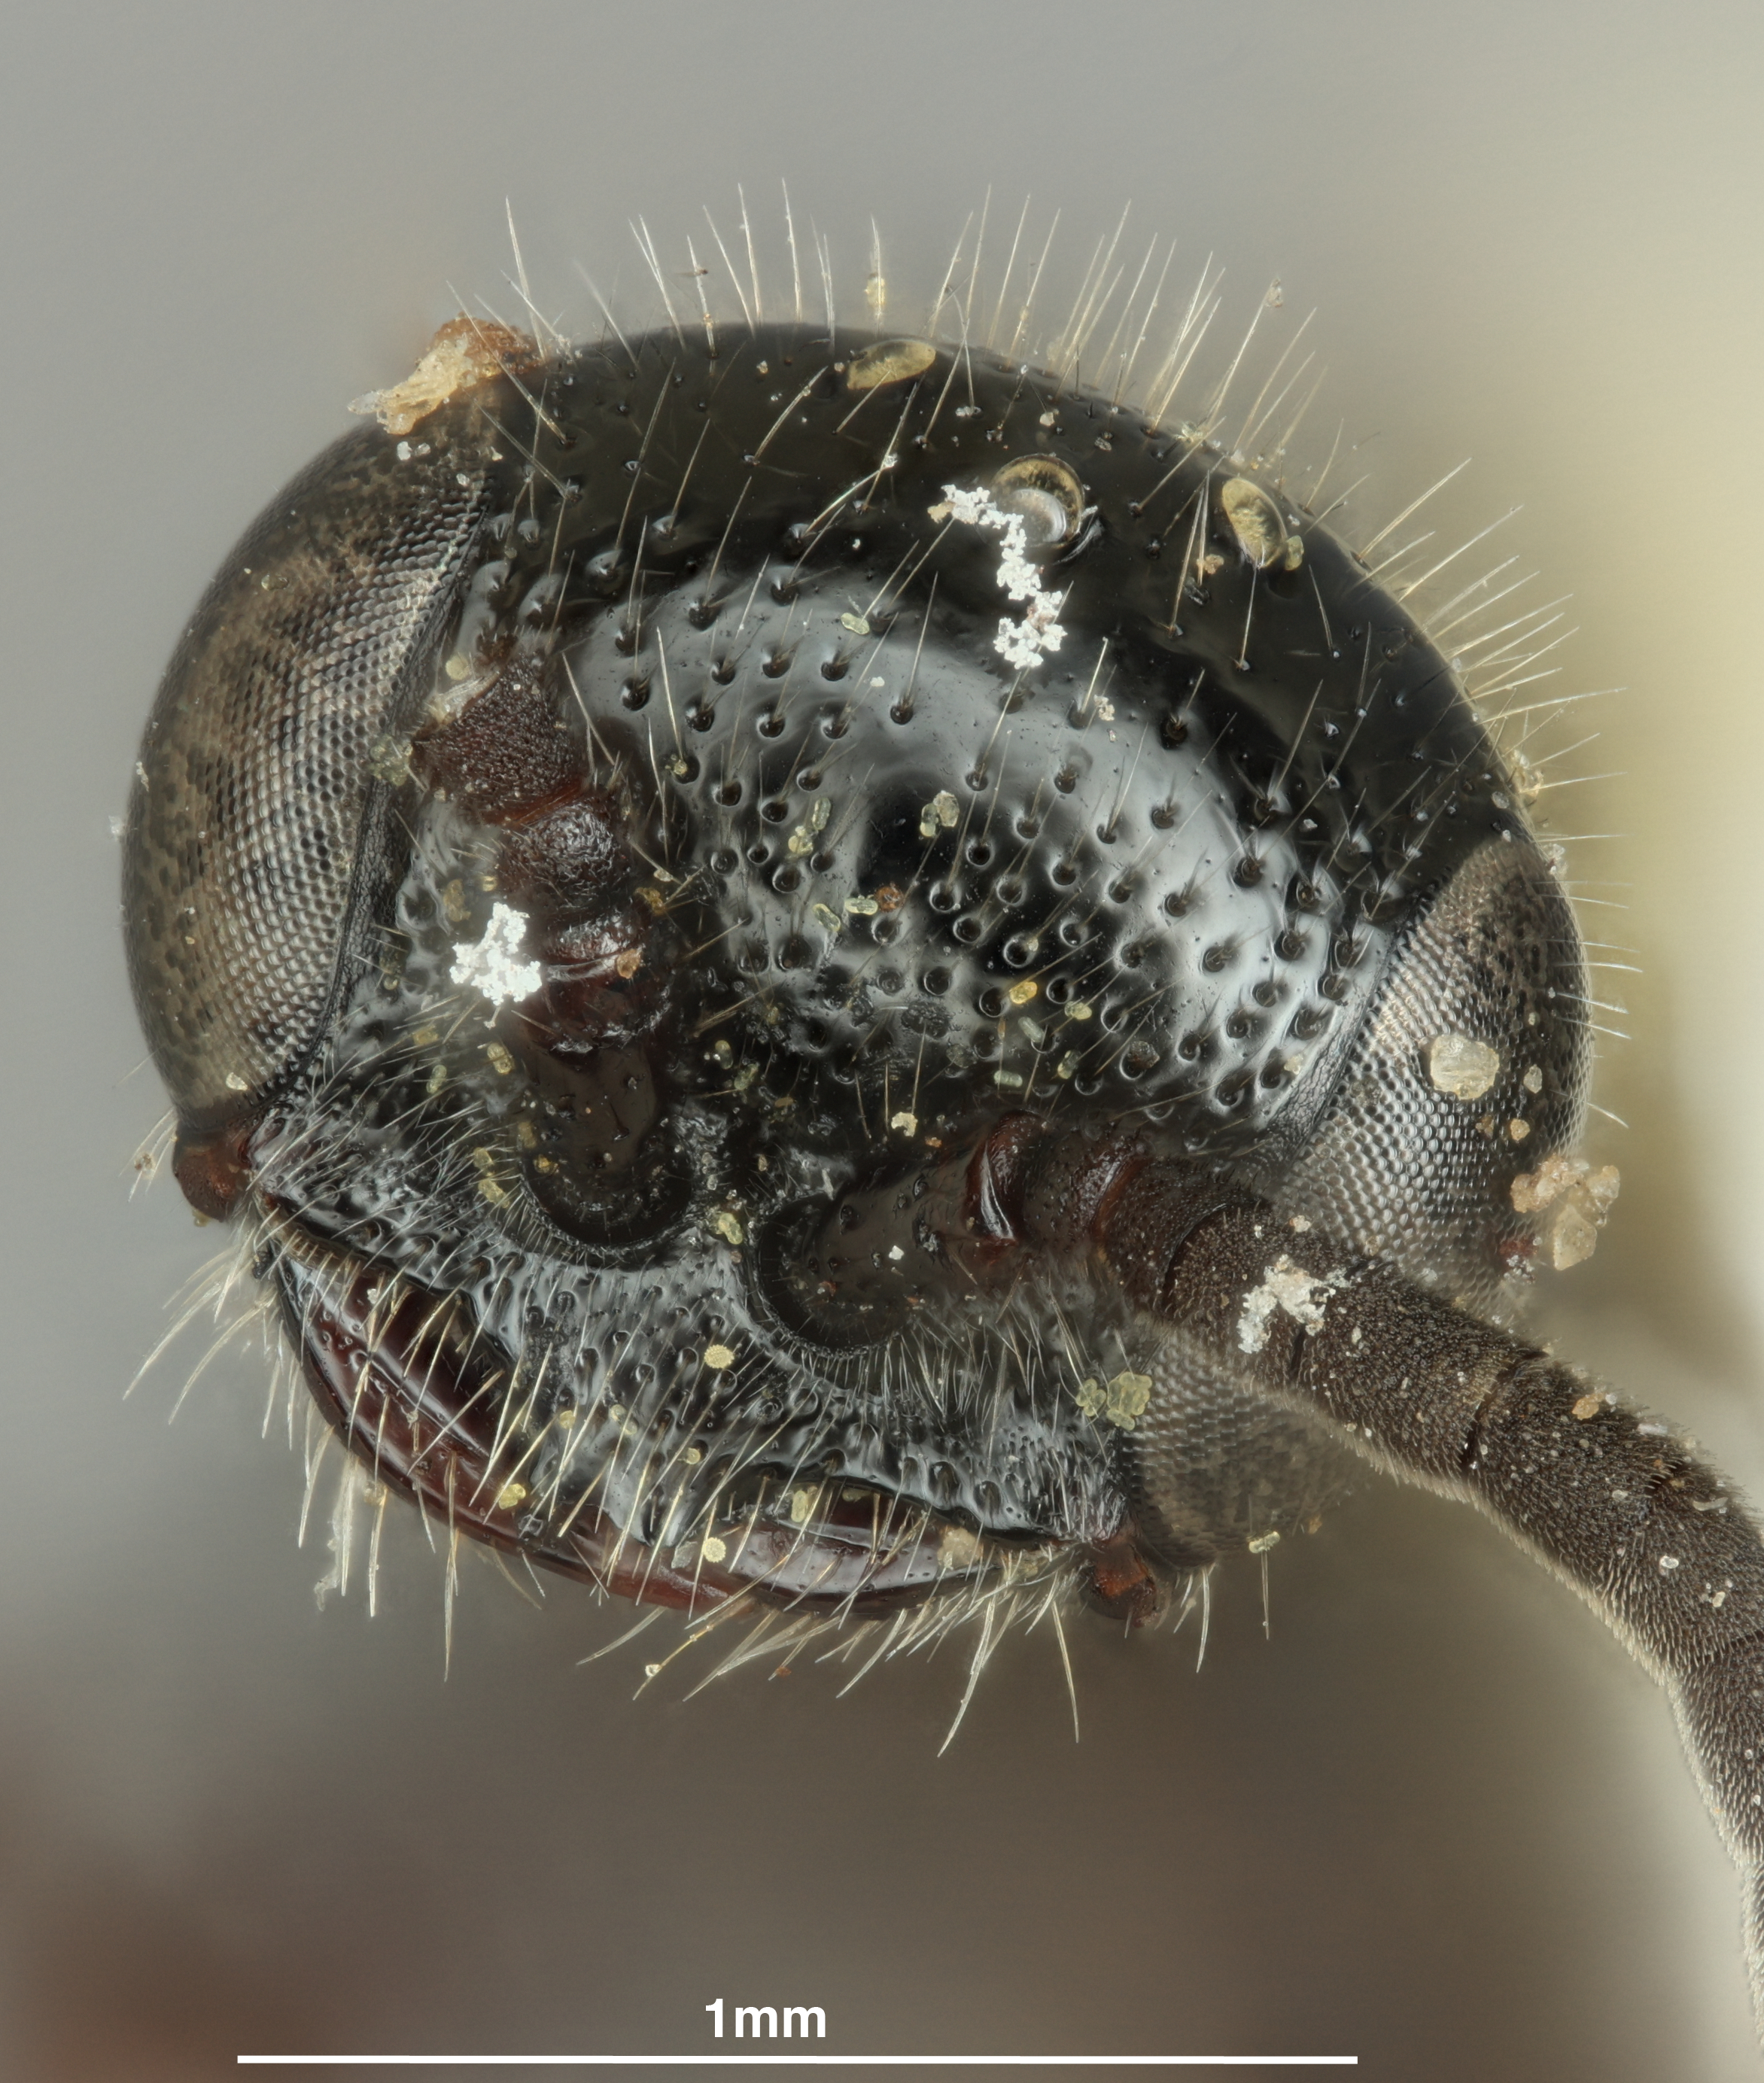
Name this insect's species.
Tiphia anguis
